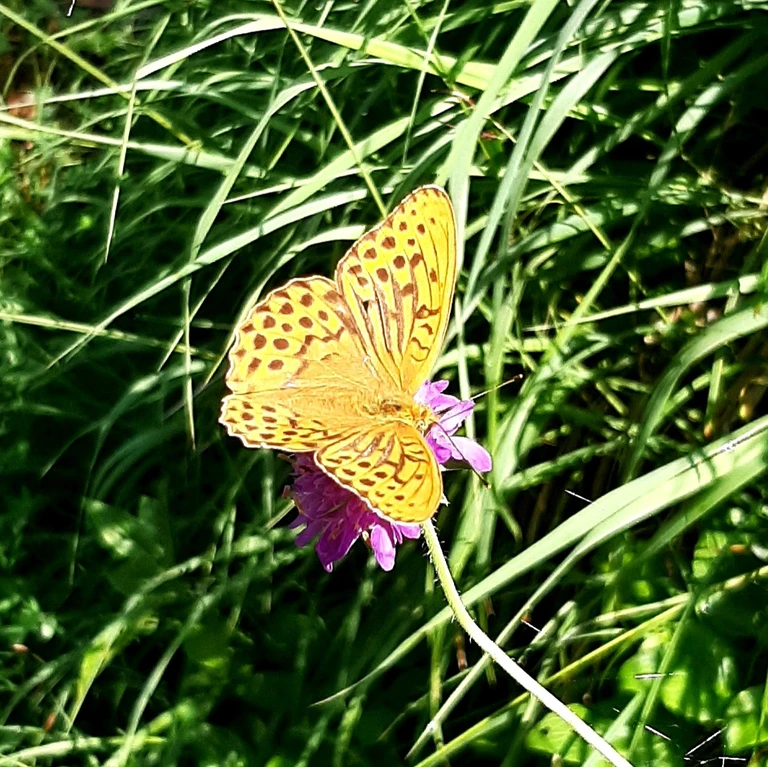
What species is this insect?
Argynnis paphia
